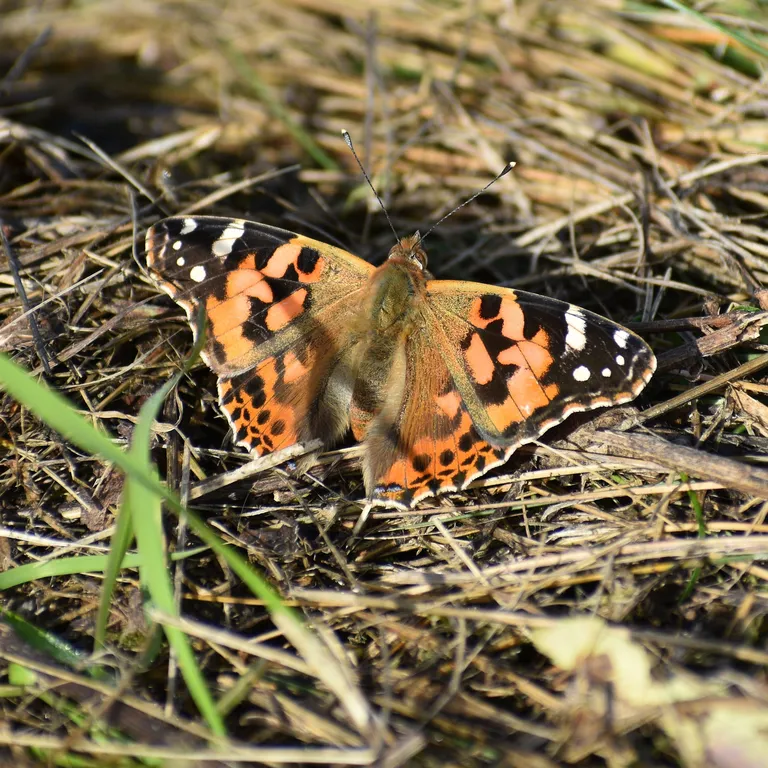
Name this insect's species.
Vanessa cardui
